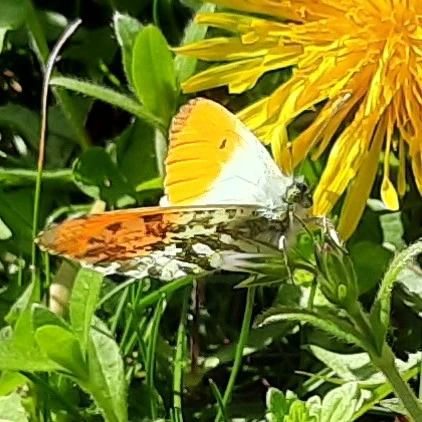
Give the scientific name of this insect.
Anthocharis cardamines
